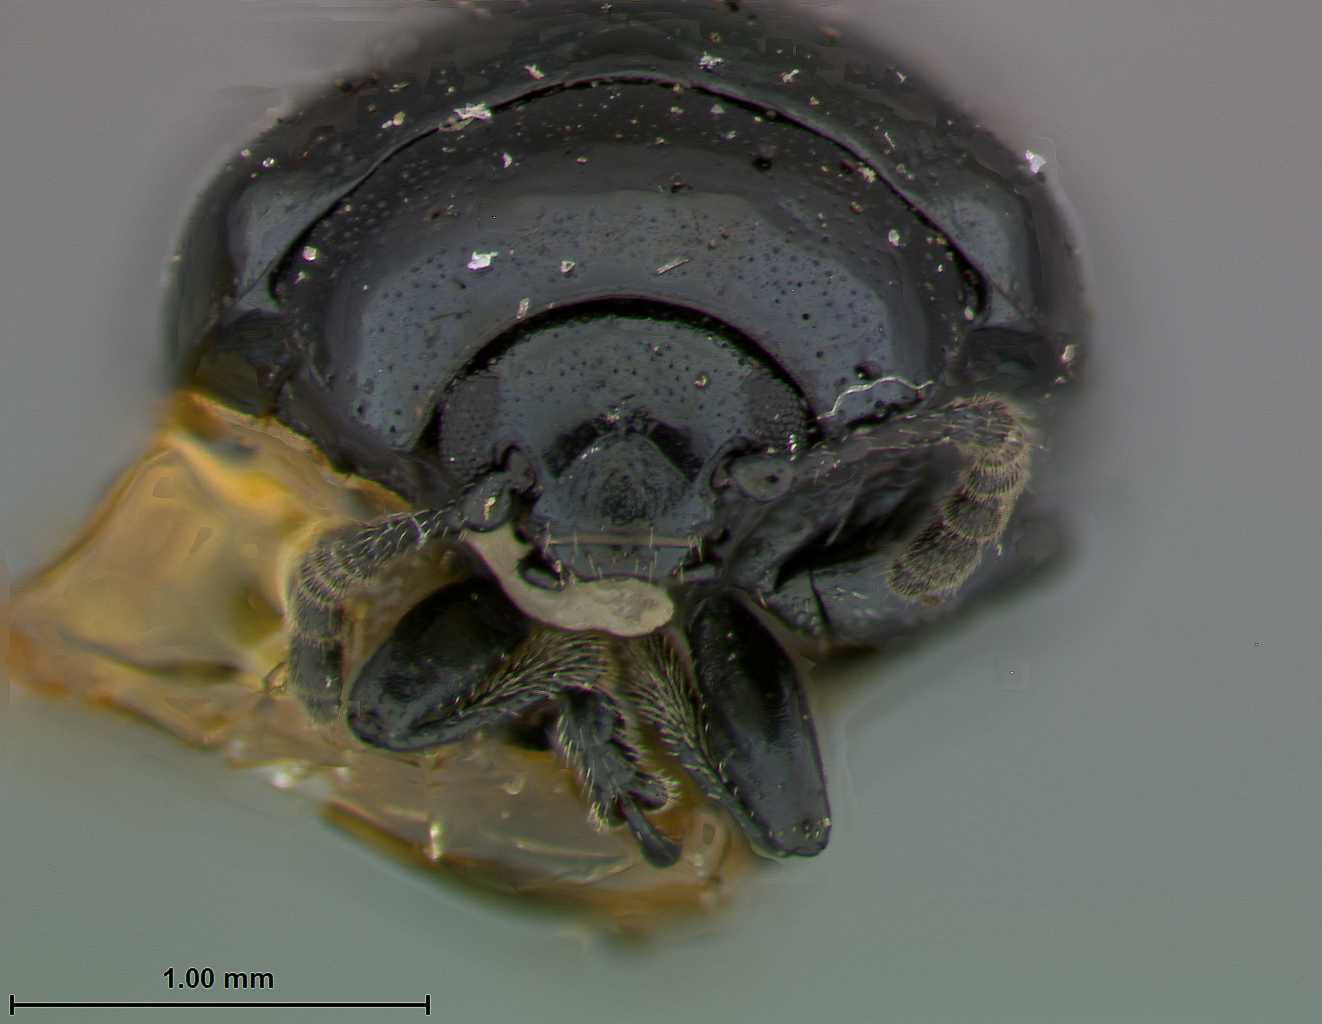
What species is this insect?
Phaedon americana
